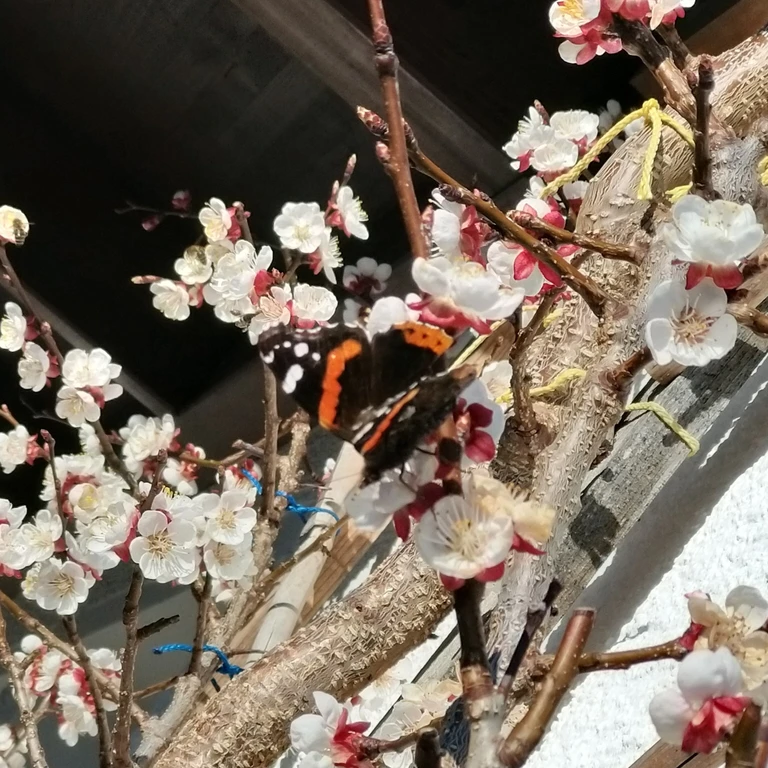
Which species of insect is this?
Vanessa atalanta
